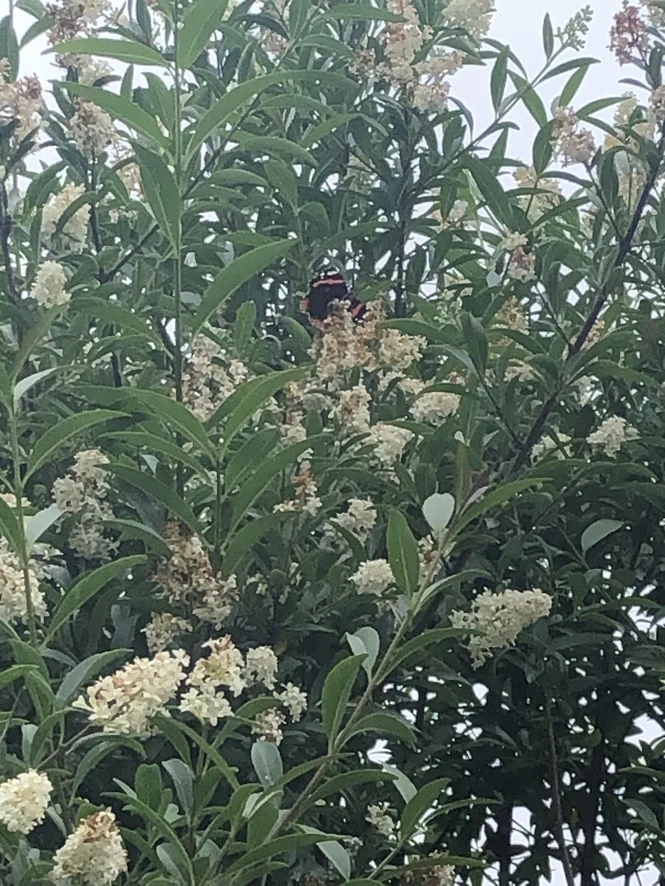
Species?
Vanessa atalanta
